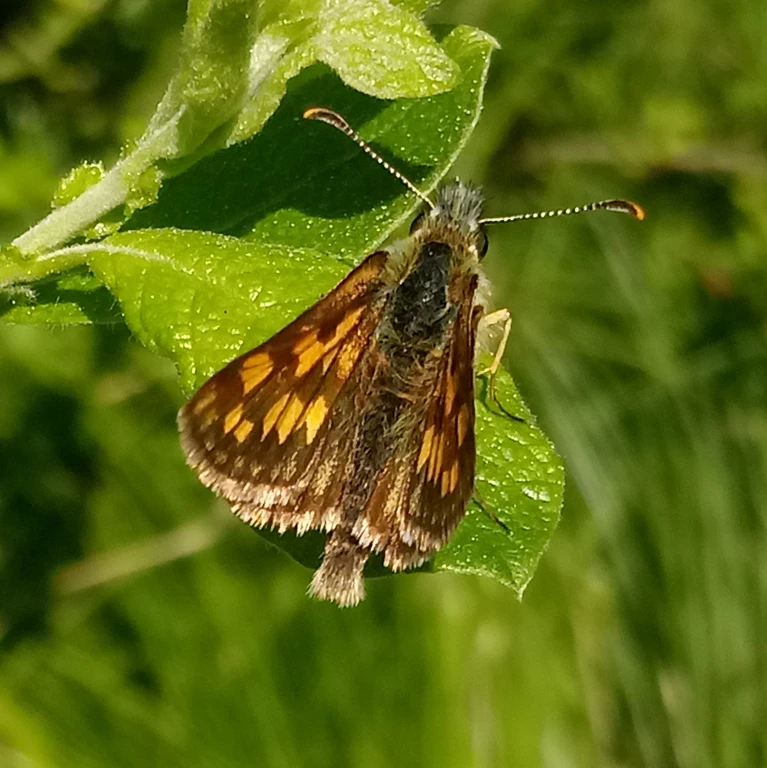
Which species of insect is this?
Carterocephalus palaemon
